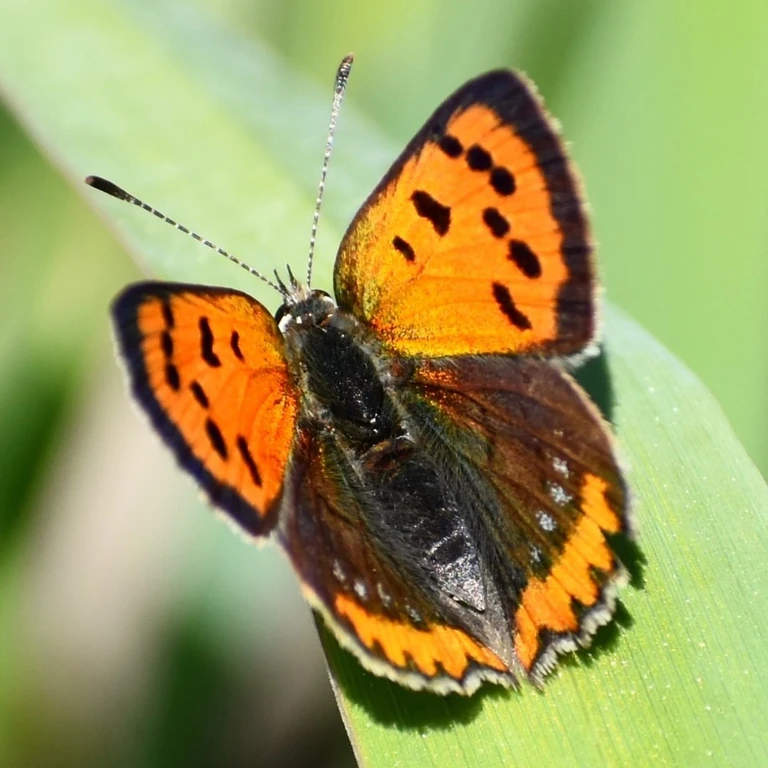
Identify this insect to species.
Lycaena phlaeas
